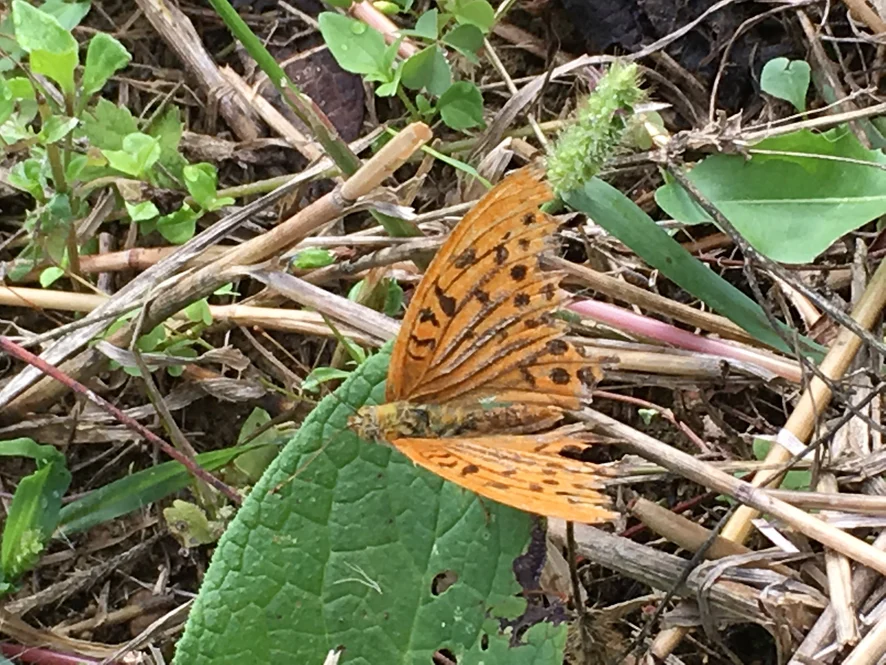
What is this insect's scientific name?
Argynnis paphia
